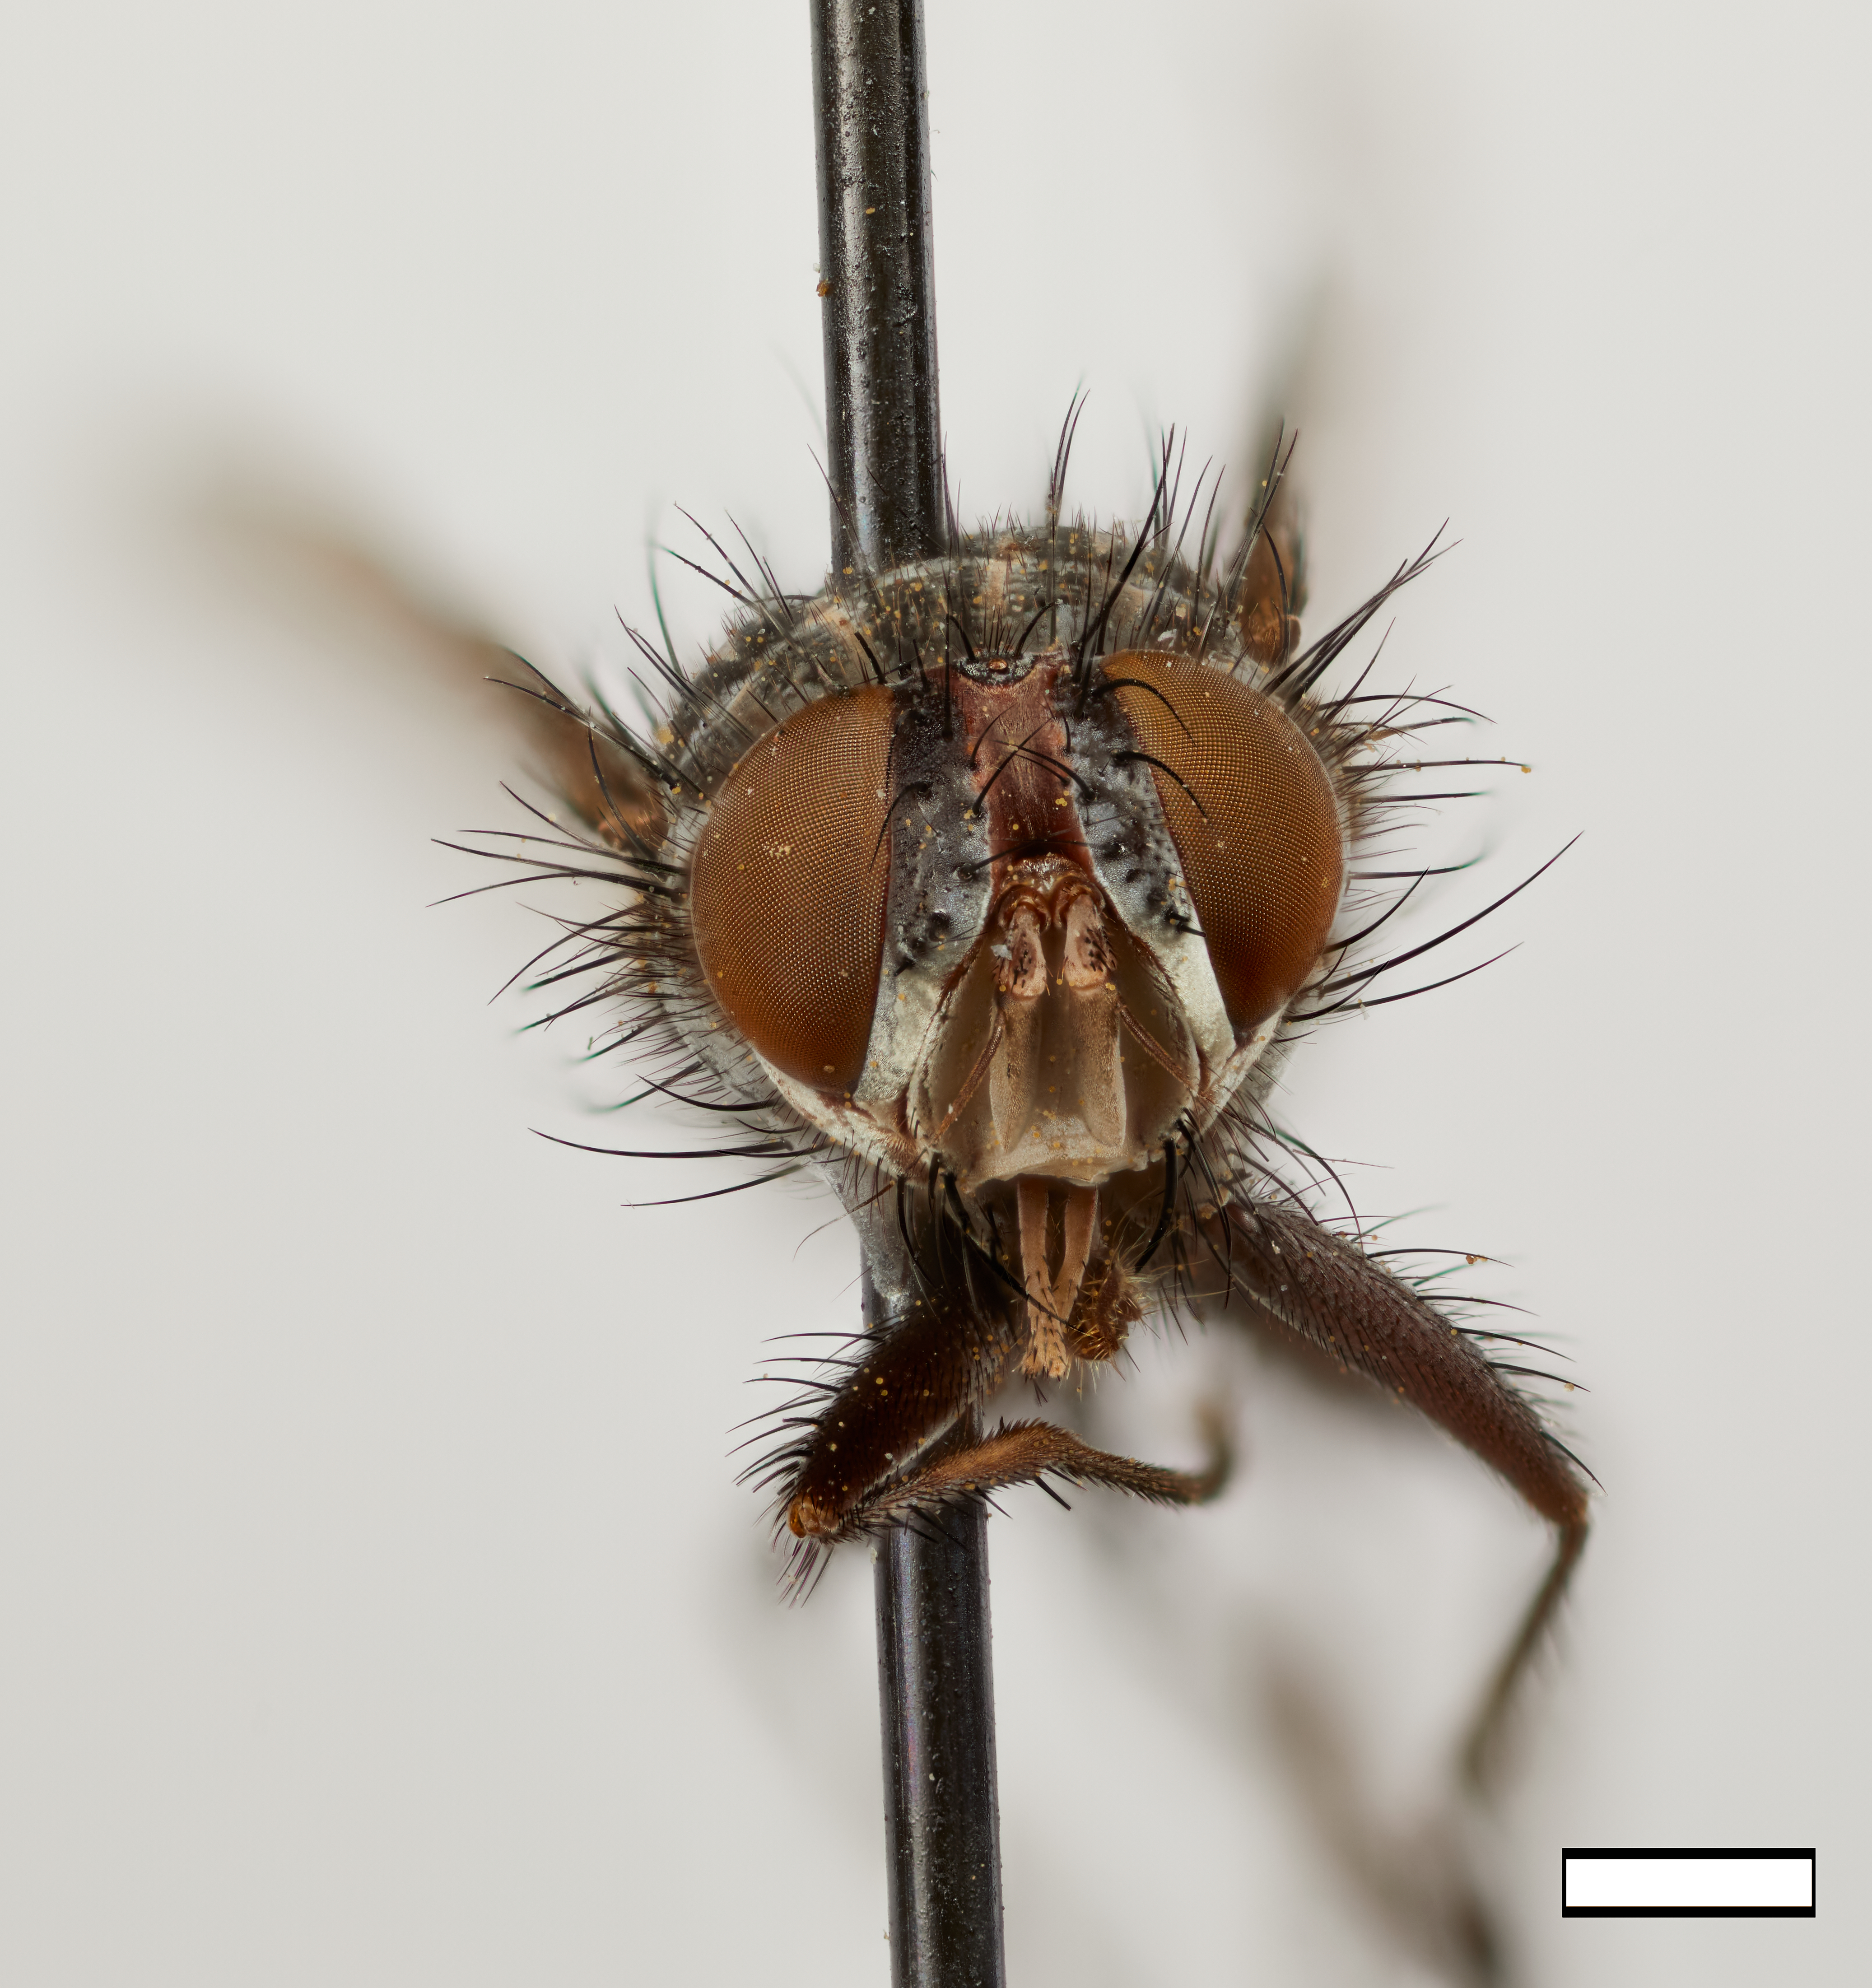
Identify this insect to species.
Sisyrosturmia chaetosa
